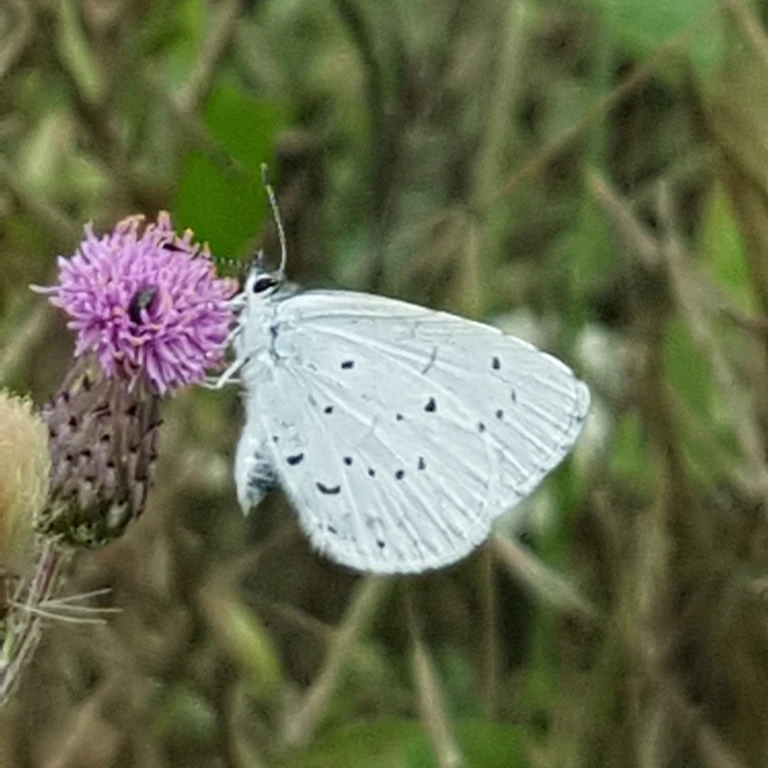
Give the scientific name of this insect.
Celastrina argiolus
